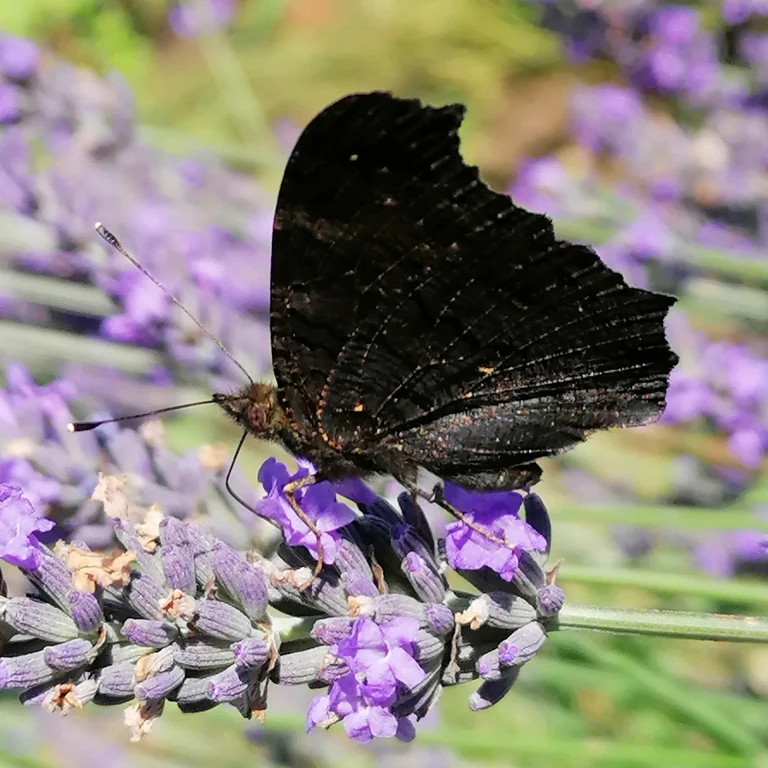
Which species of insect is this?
Aglais io
